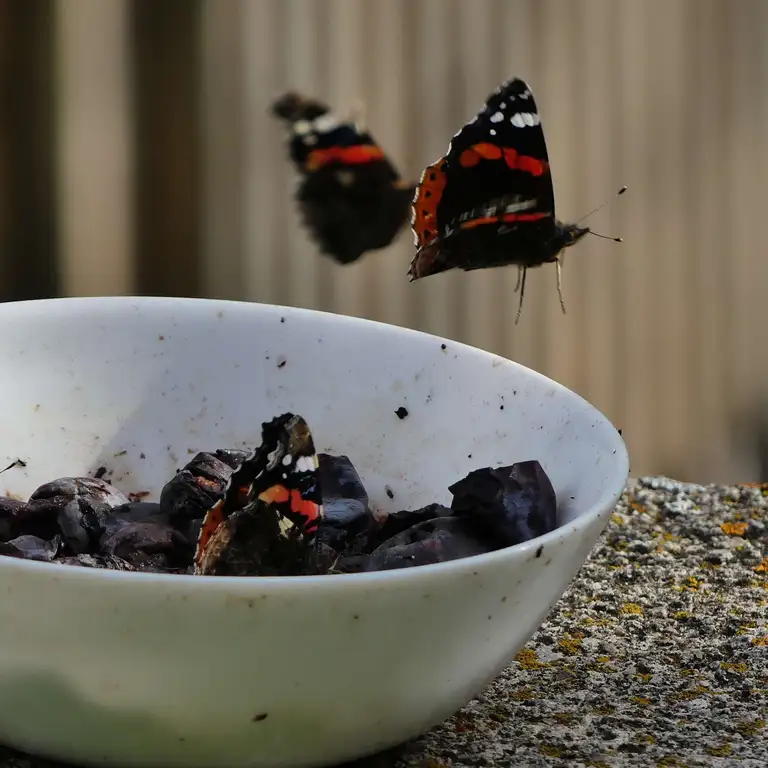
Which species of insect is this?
Vanessa atalanta
